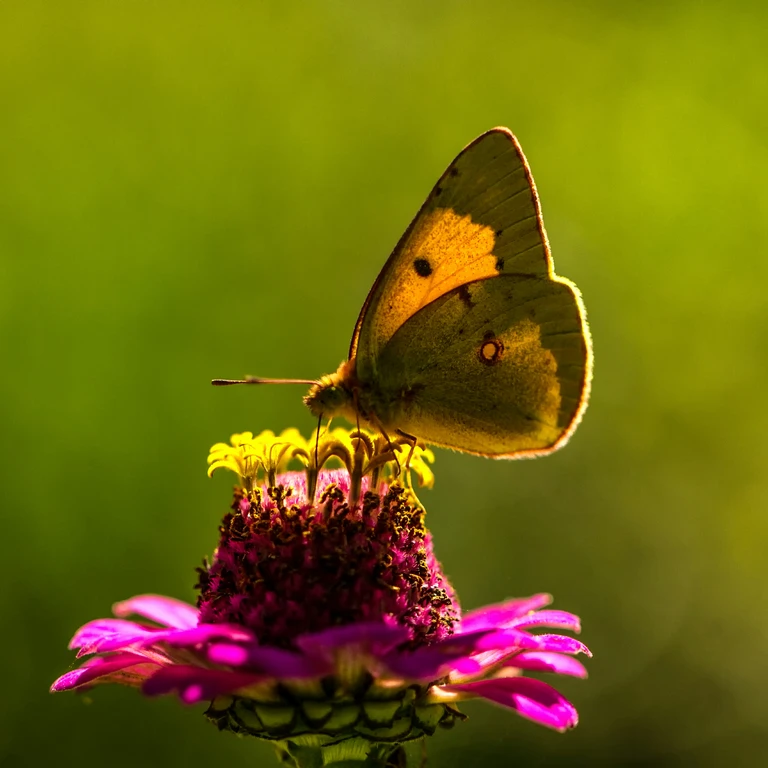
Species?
Colias croceus
